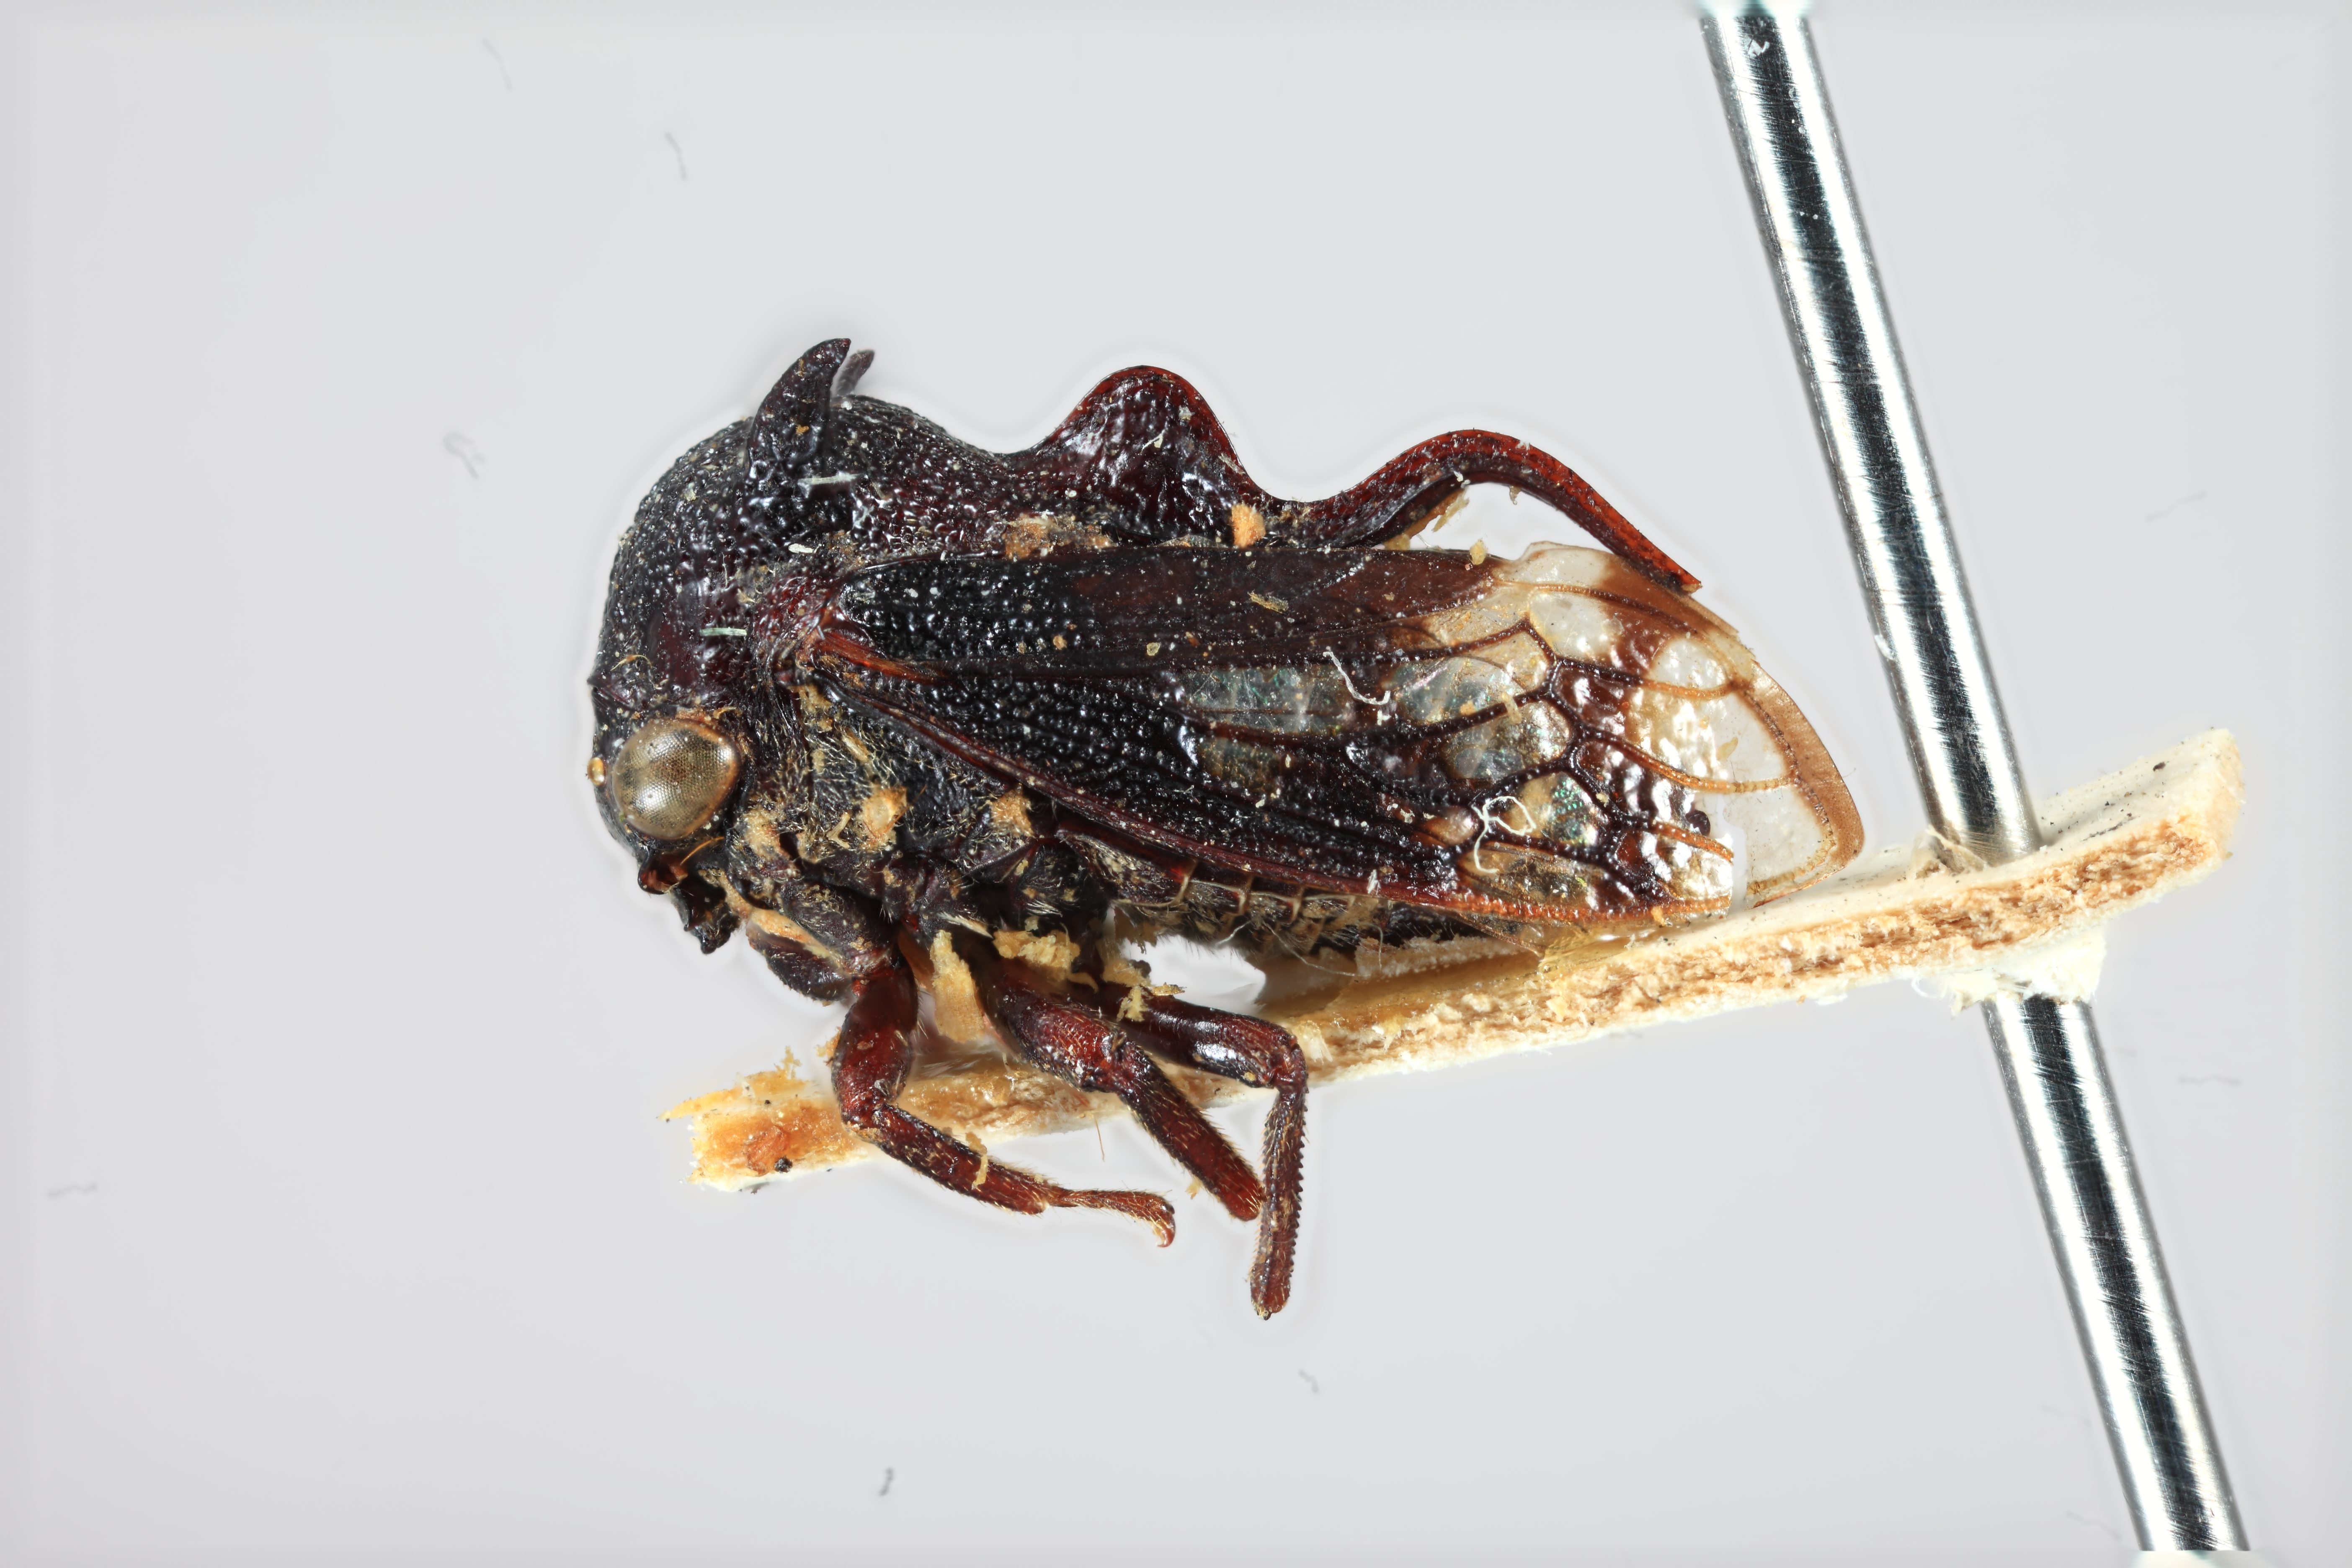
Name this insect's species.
Maguva nigra
